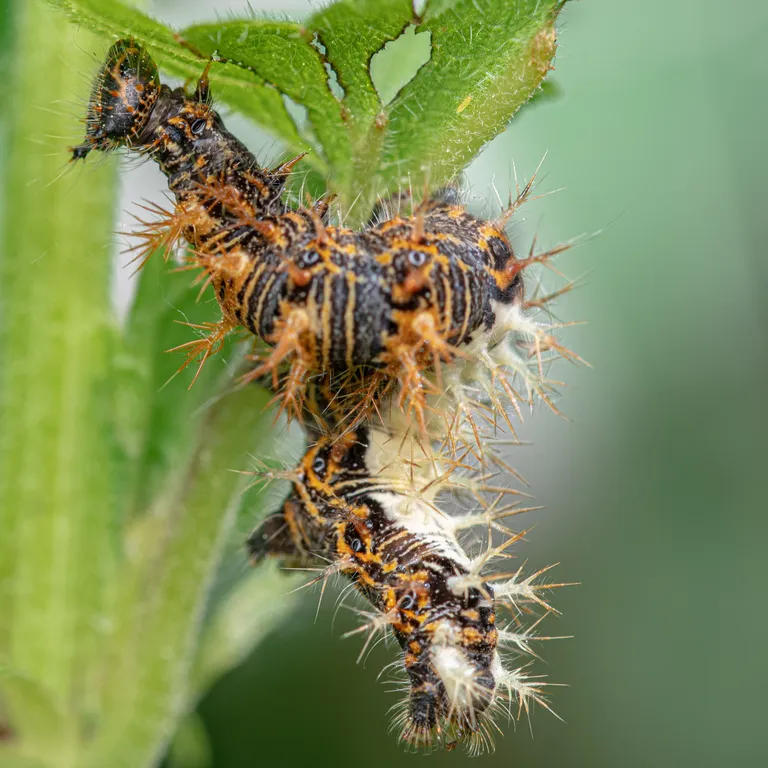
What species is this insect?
Polygonia c-album
